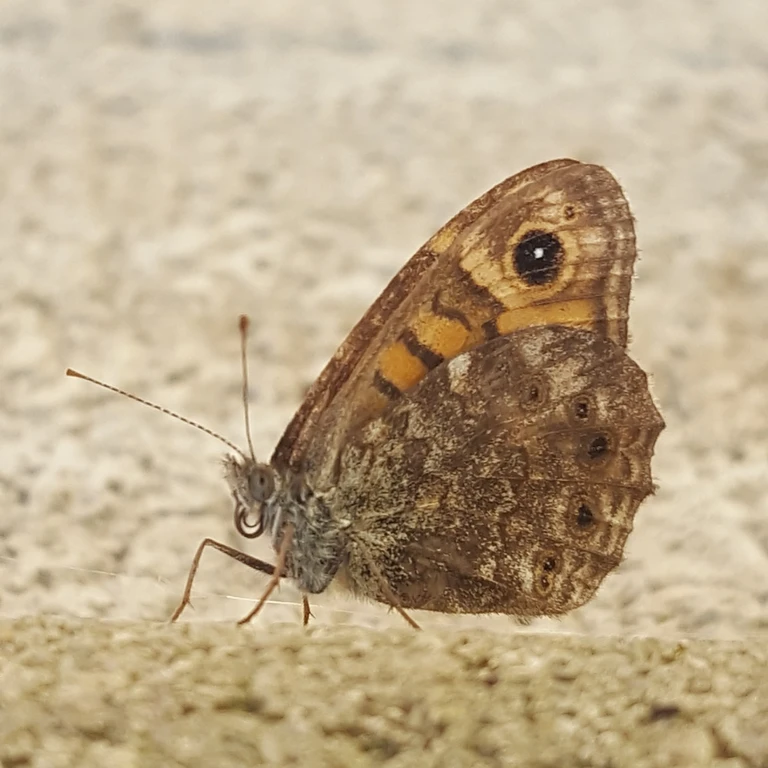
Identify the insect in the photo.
Lasiommata megera (also Pararge megera)
